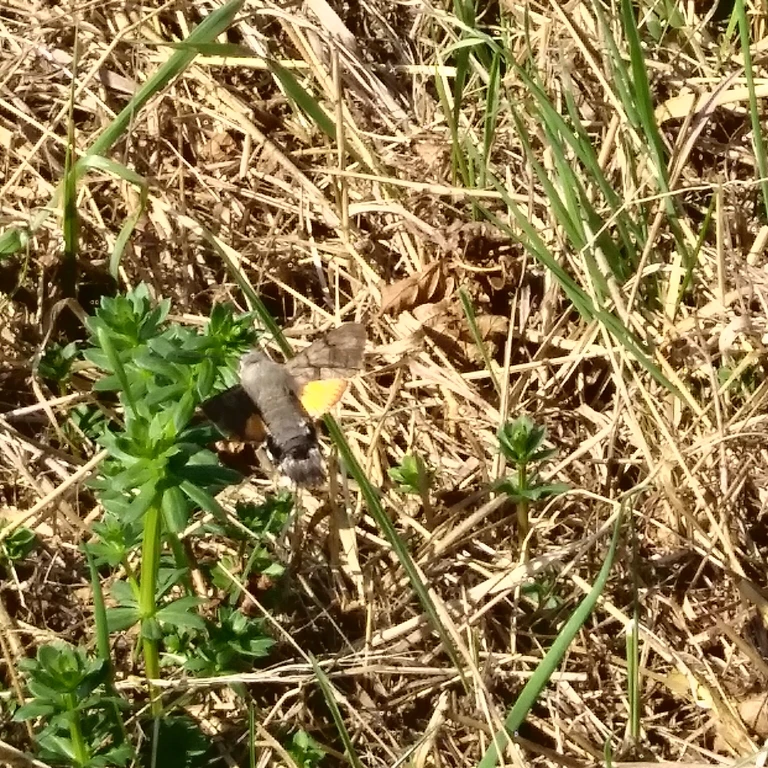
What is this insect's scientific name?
Macroglossum stellatarum
